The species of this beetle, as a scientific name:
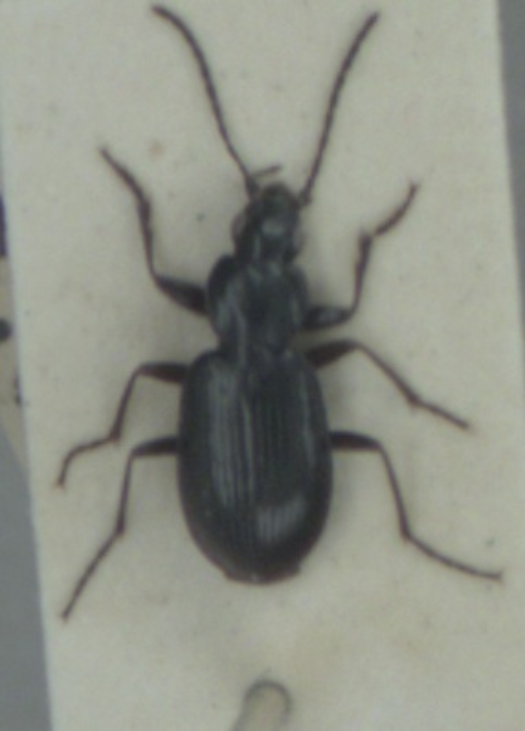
Agonum fuliginosum
